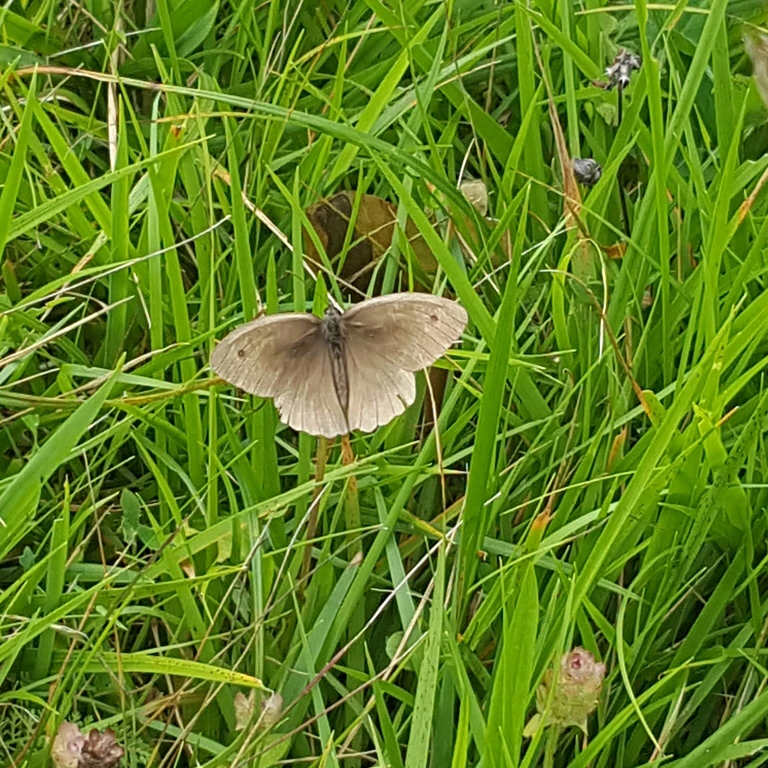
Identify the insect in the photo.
Maniola jurtina
